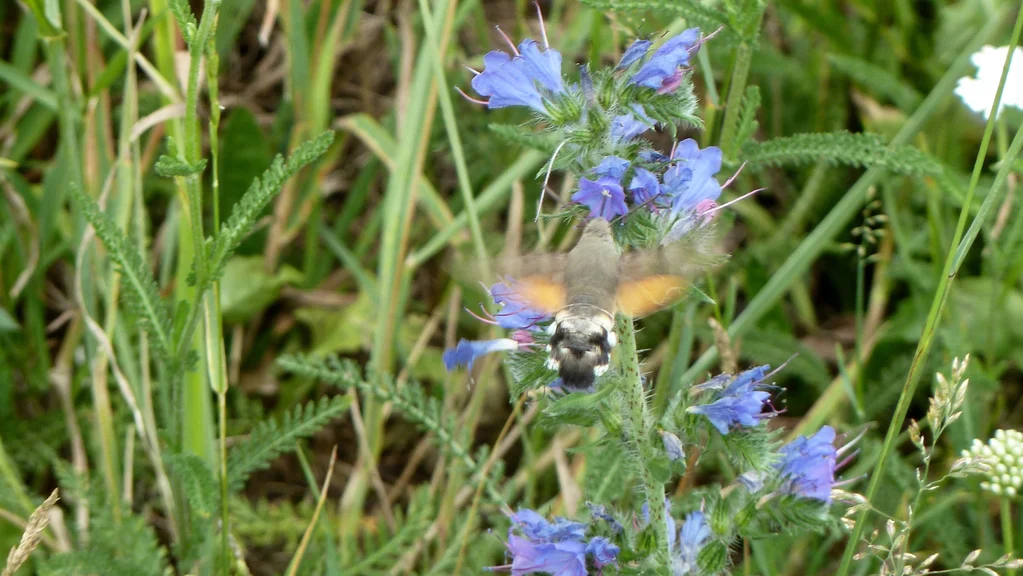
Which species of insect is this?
Macroglossum stellatarum
